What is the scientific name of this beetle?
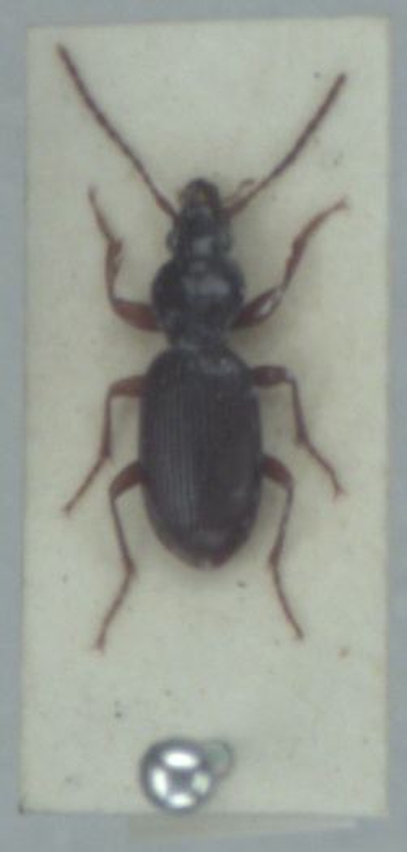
Stomis pumicatus
